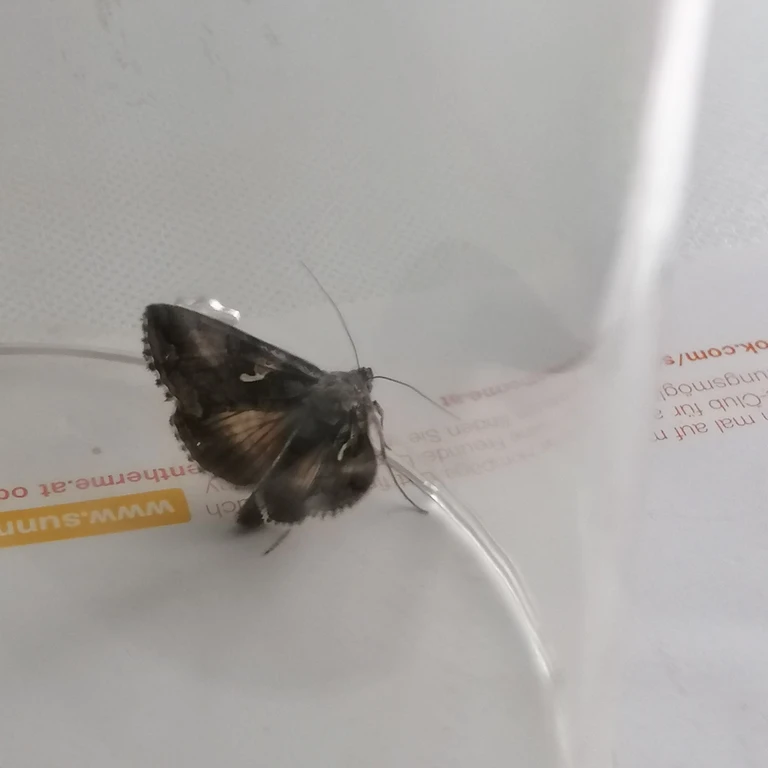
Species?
Autographa gamma
